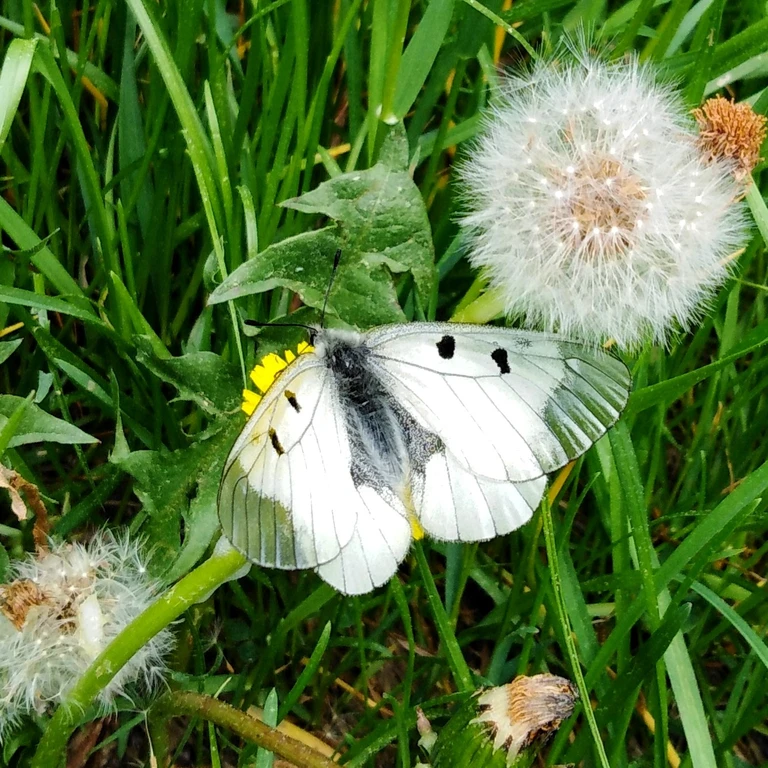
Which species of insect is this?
Parnassius mnemosyne
